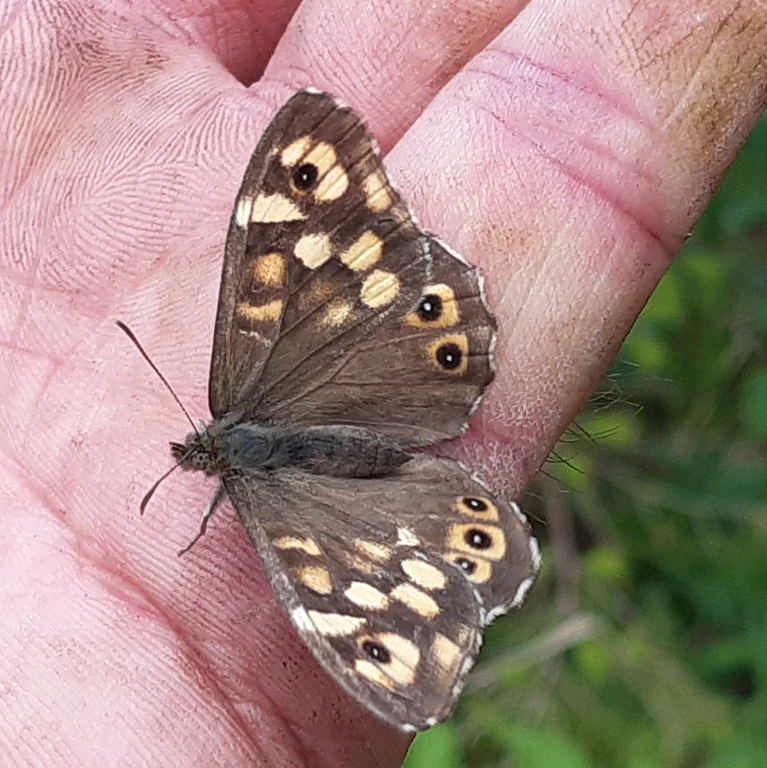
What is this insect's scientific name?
Pararge aegeria
